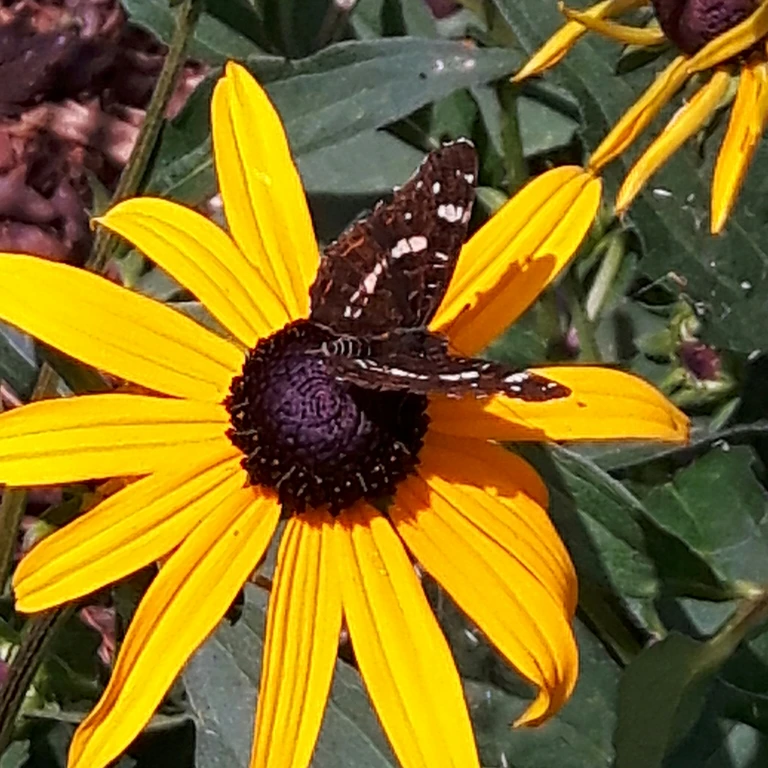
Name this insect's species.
Araschnia levana
